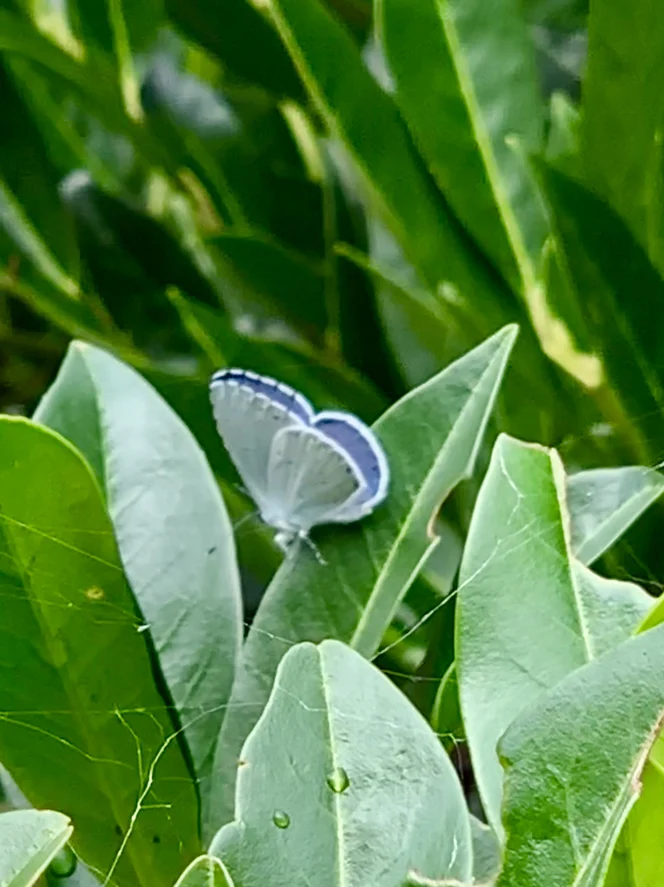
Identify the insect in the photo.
Celastrina argiolus
